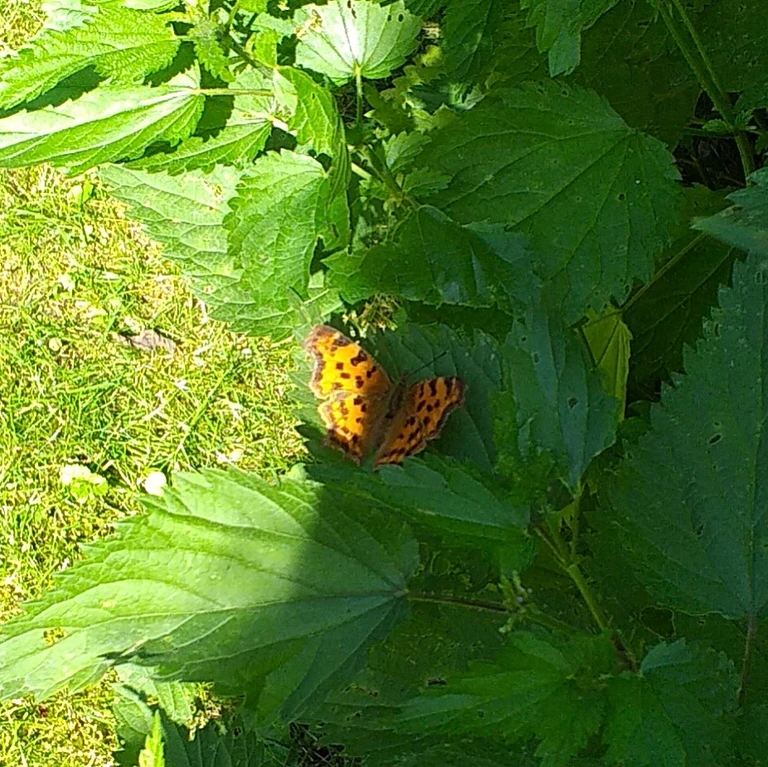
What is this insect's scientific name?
Polygonia c-album
